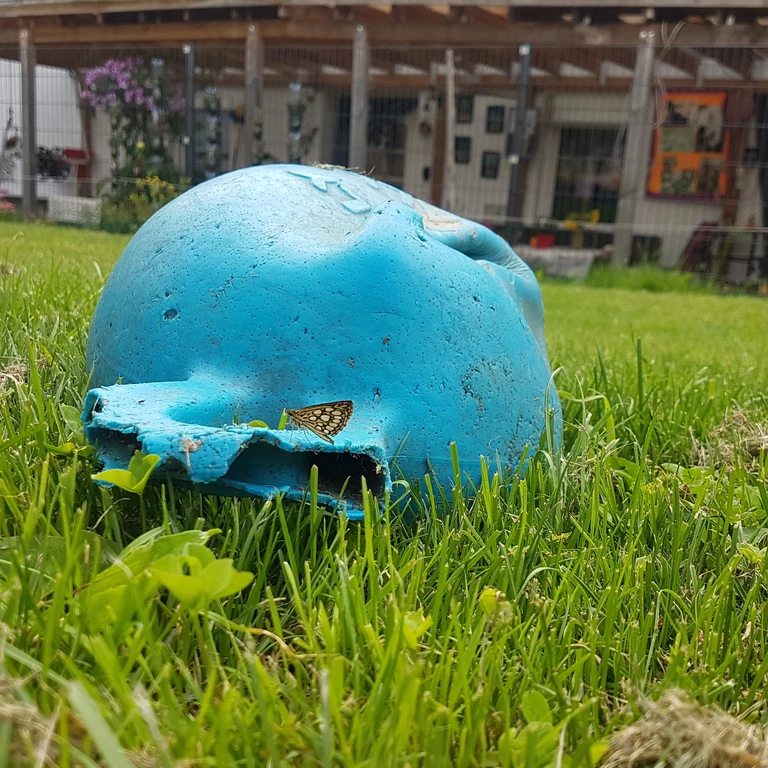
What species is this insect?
Heteropterus morpheus
